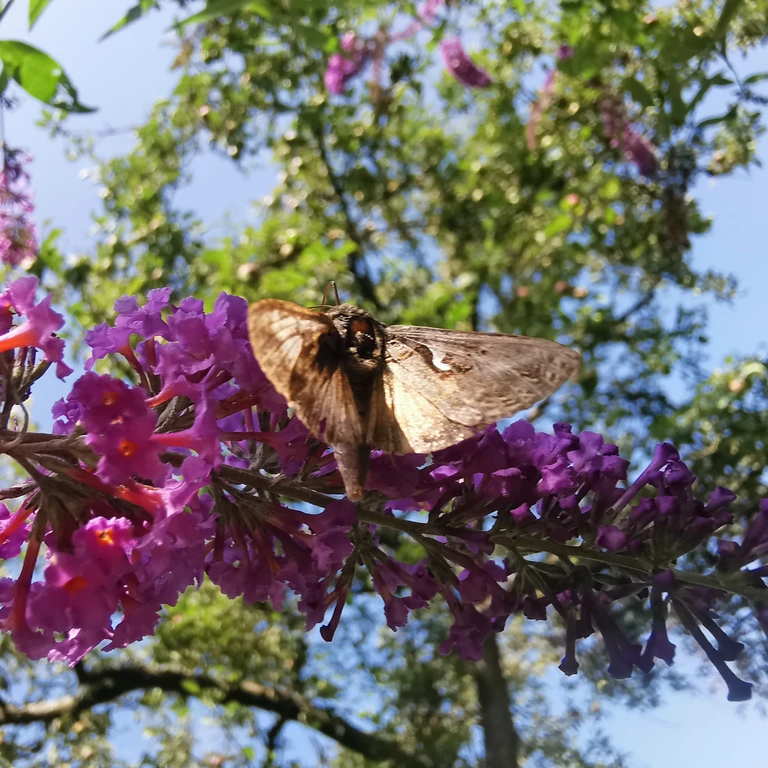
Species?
Autographa gamma
